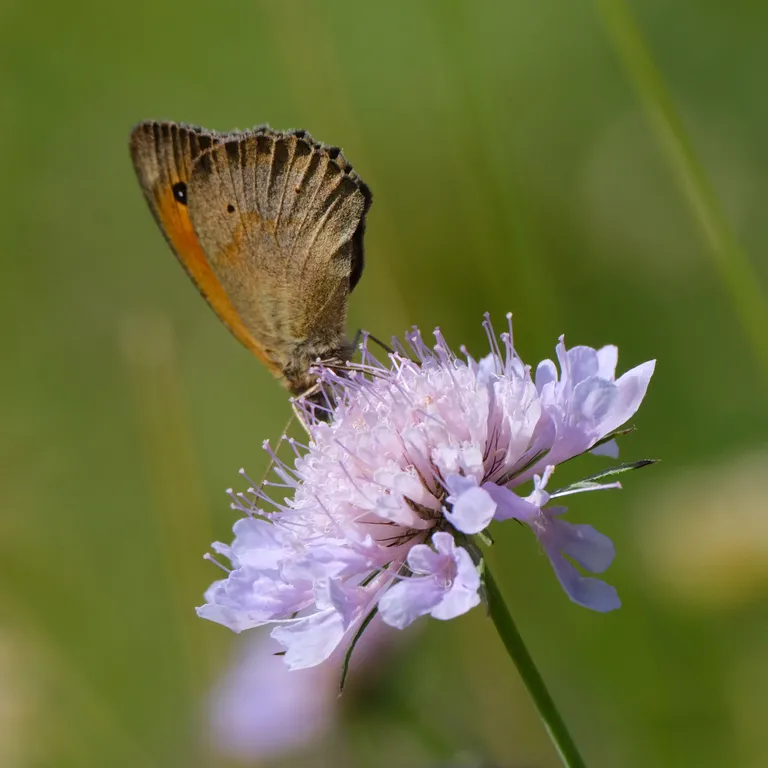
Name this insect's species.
Maniola jurtina
